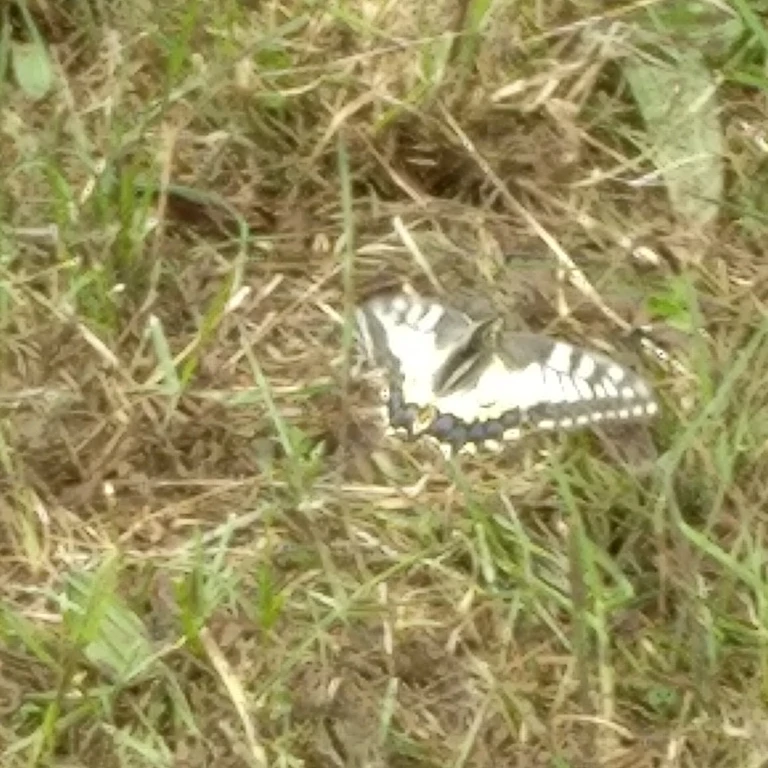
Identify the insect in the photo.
Papilio machaon
